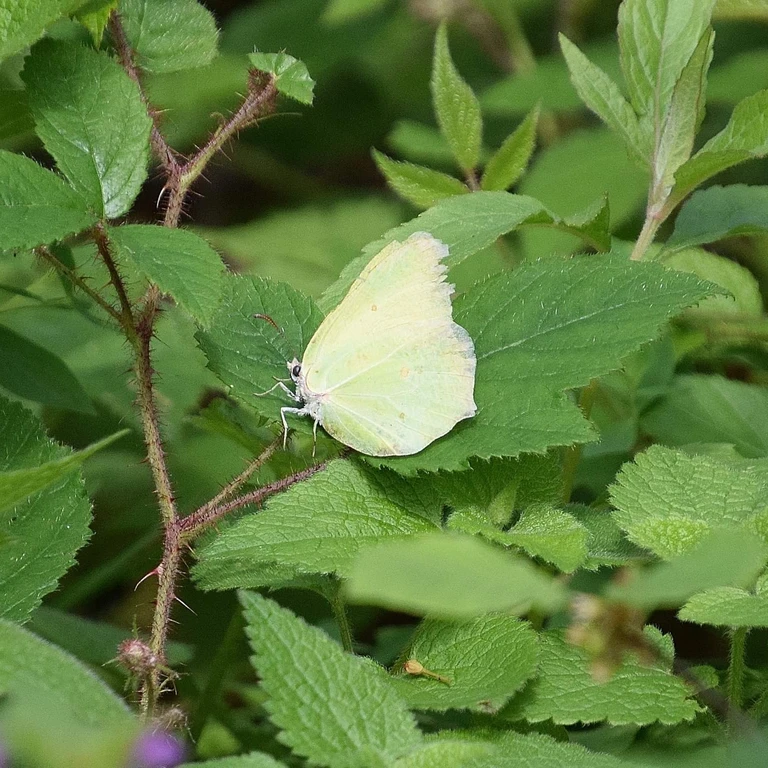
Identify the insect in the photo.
Gonepteryx rhamni
